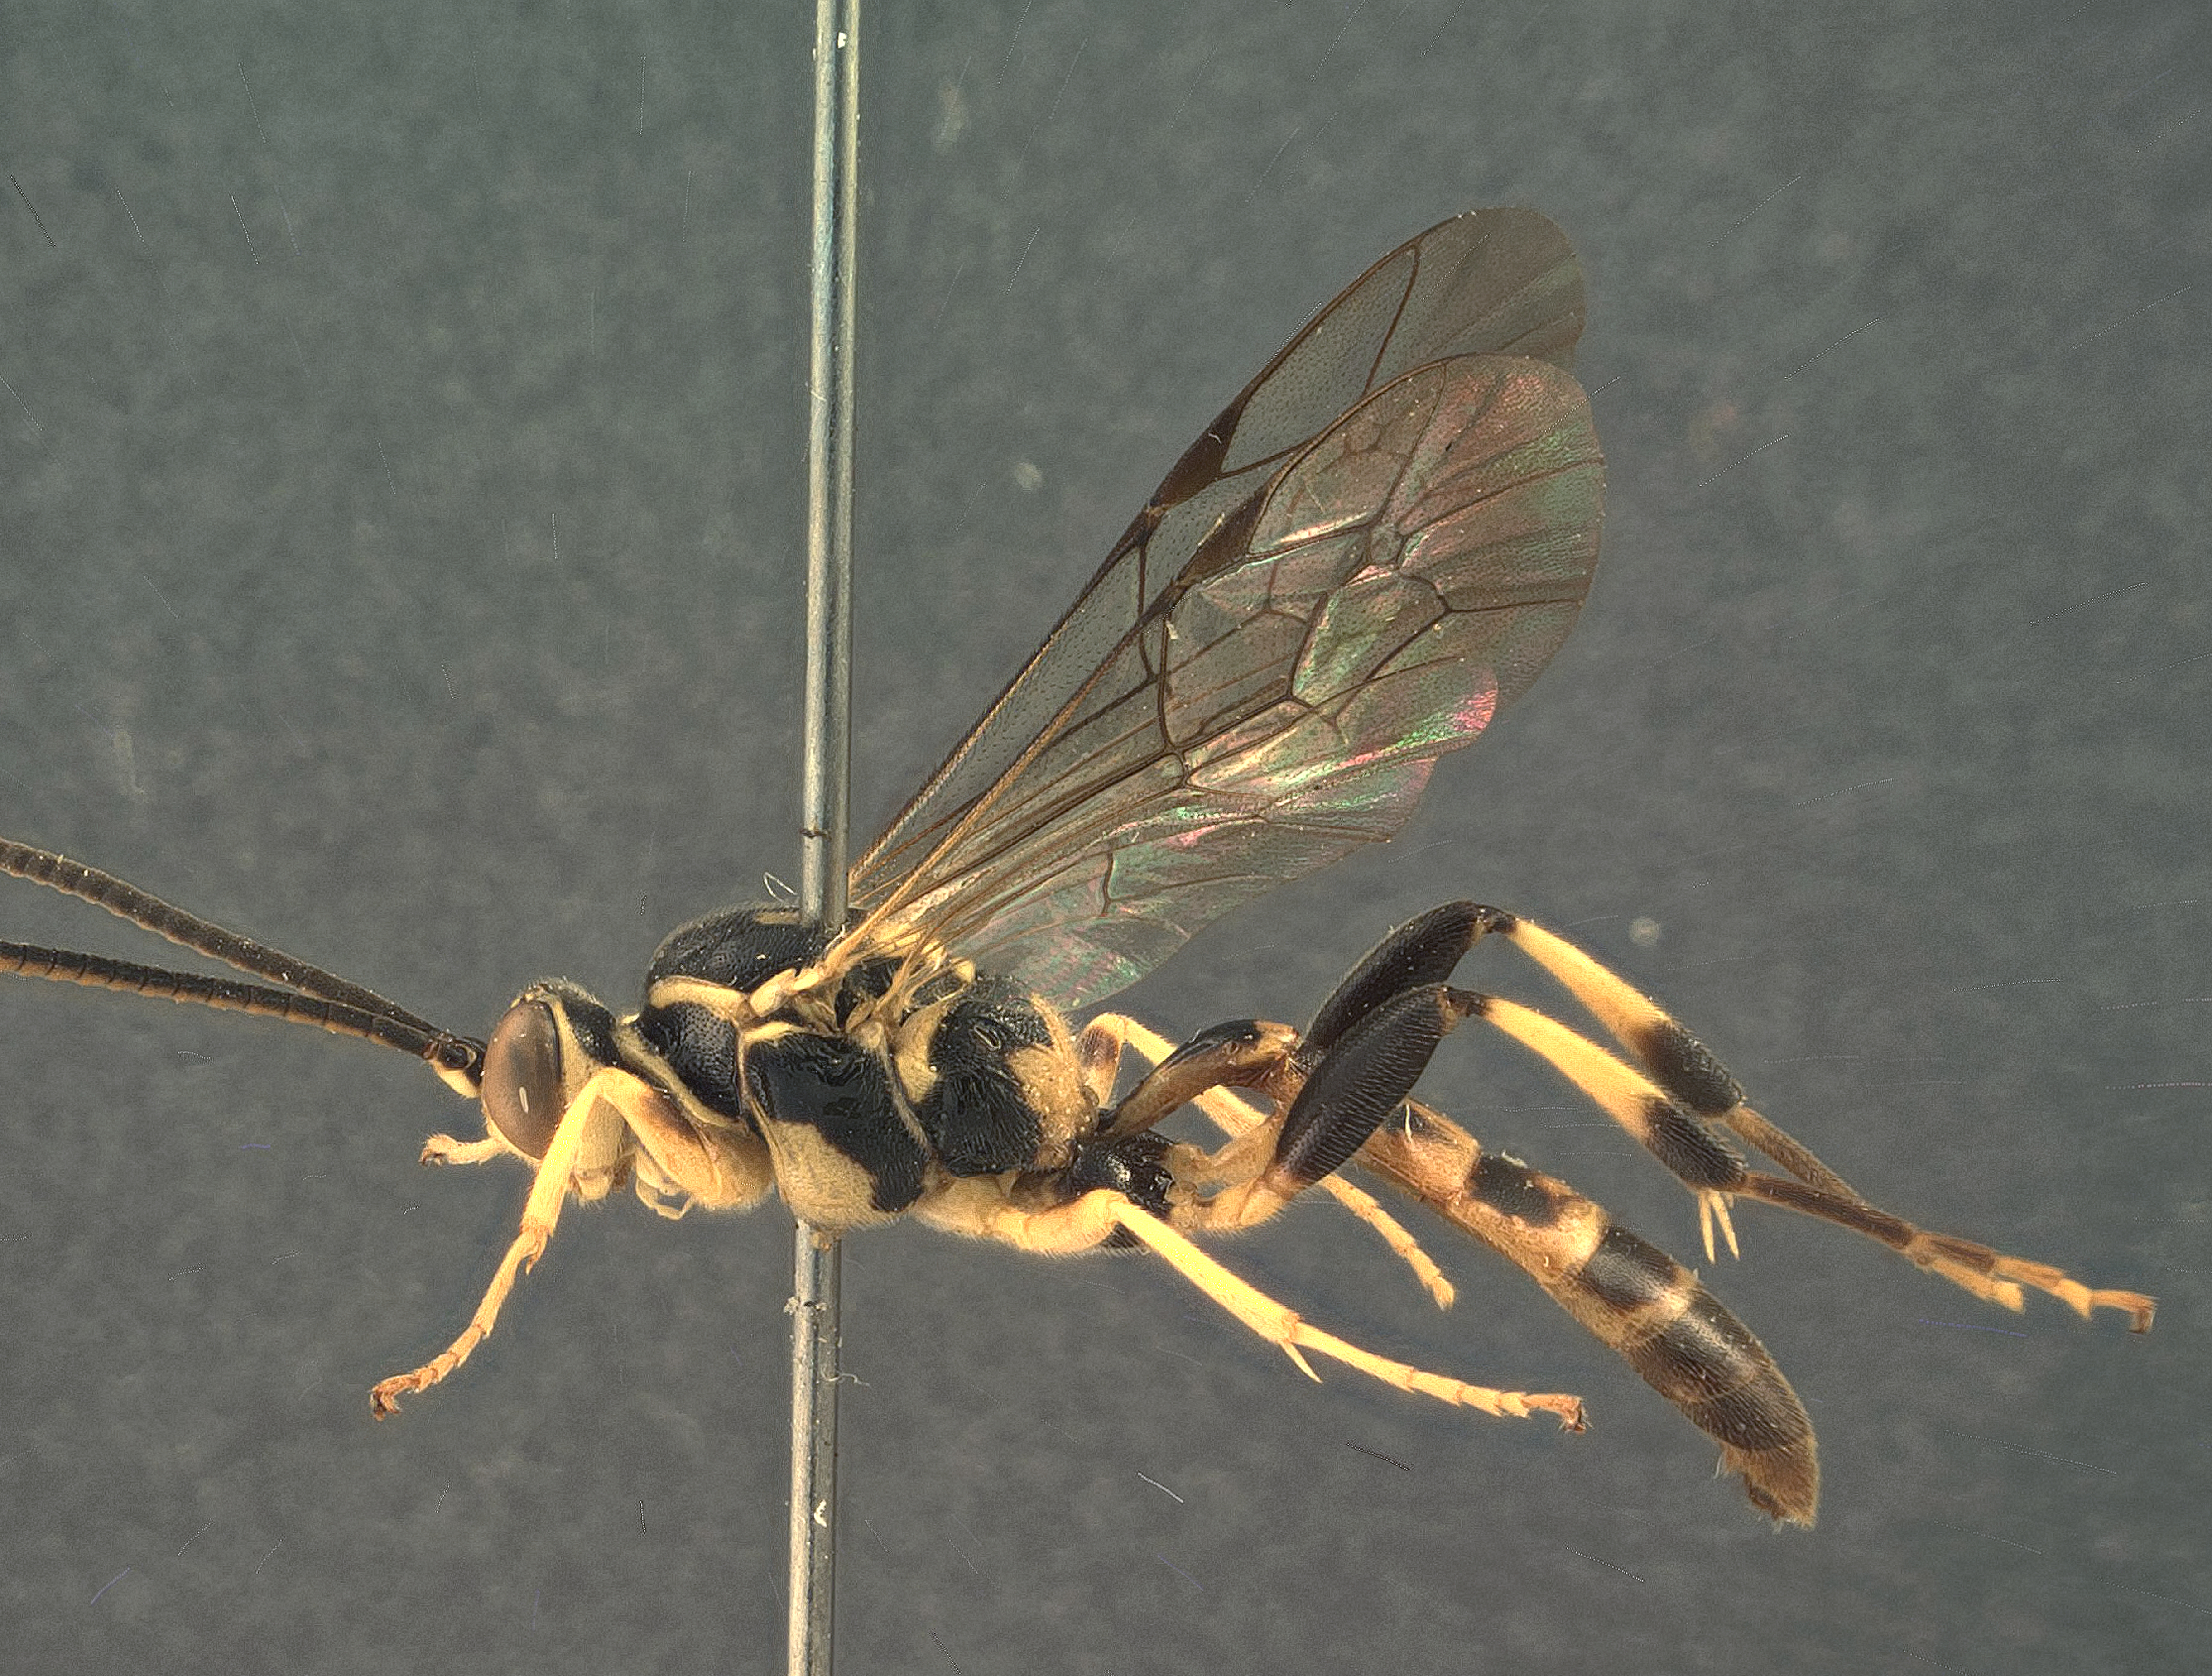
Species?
Ichneumon parata
